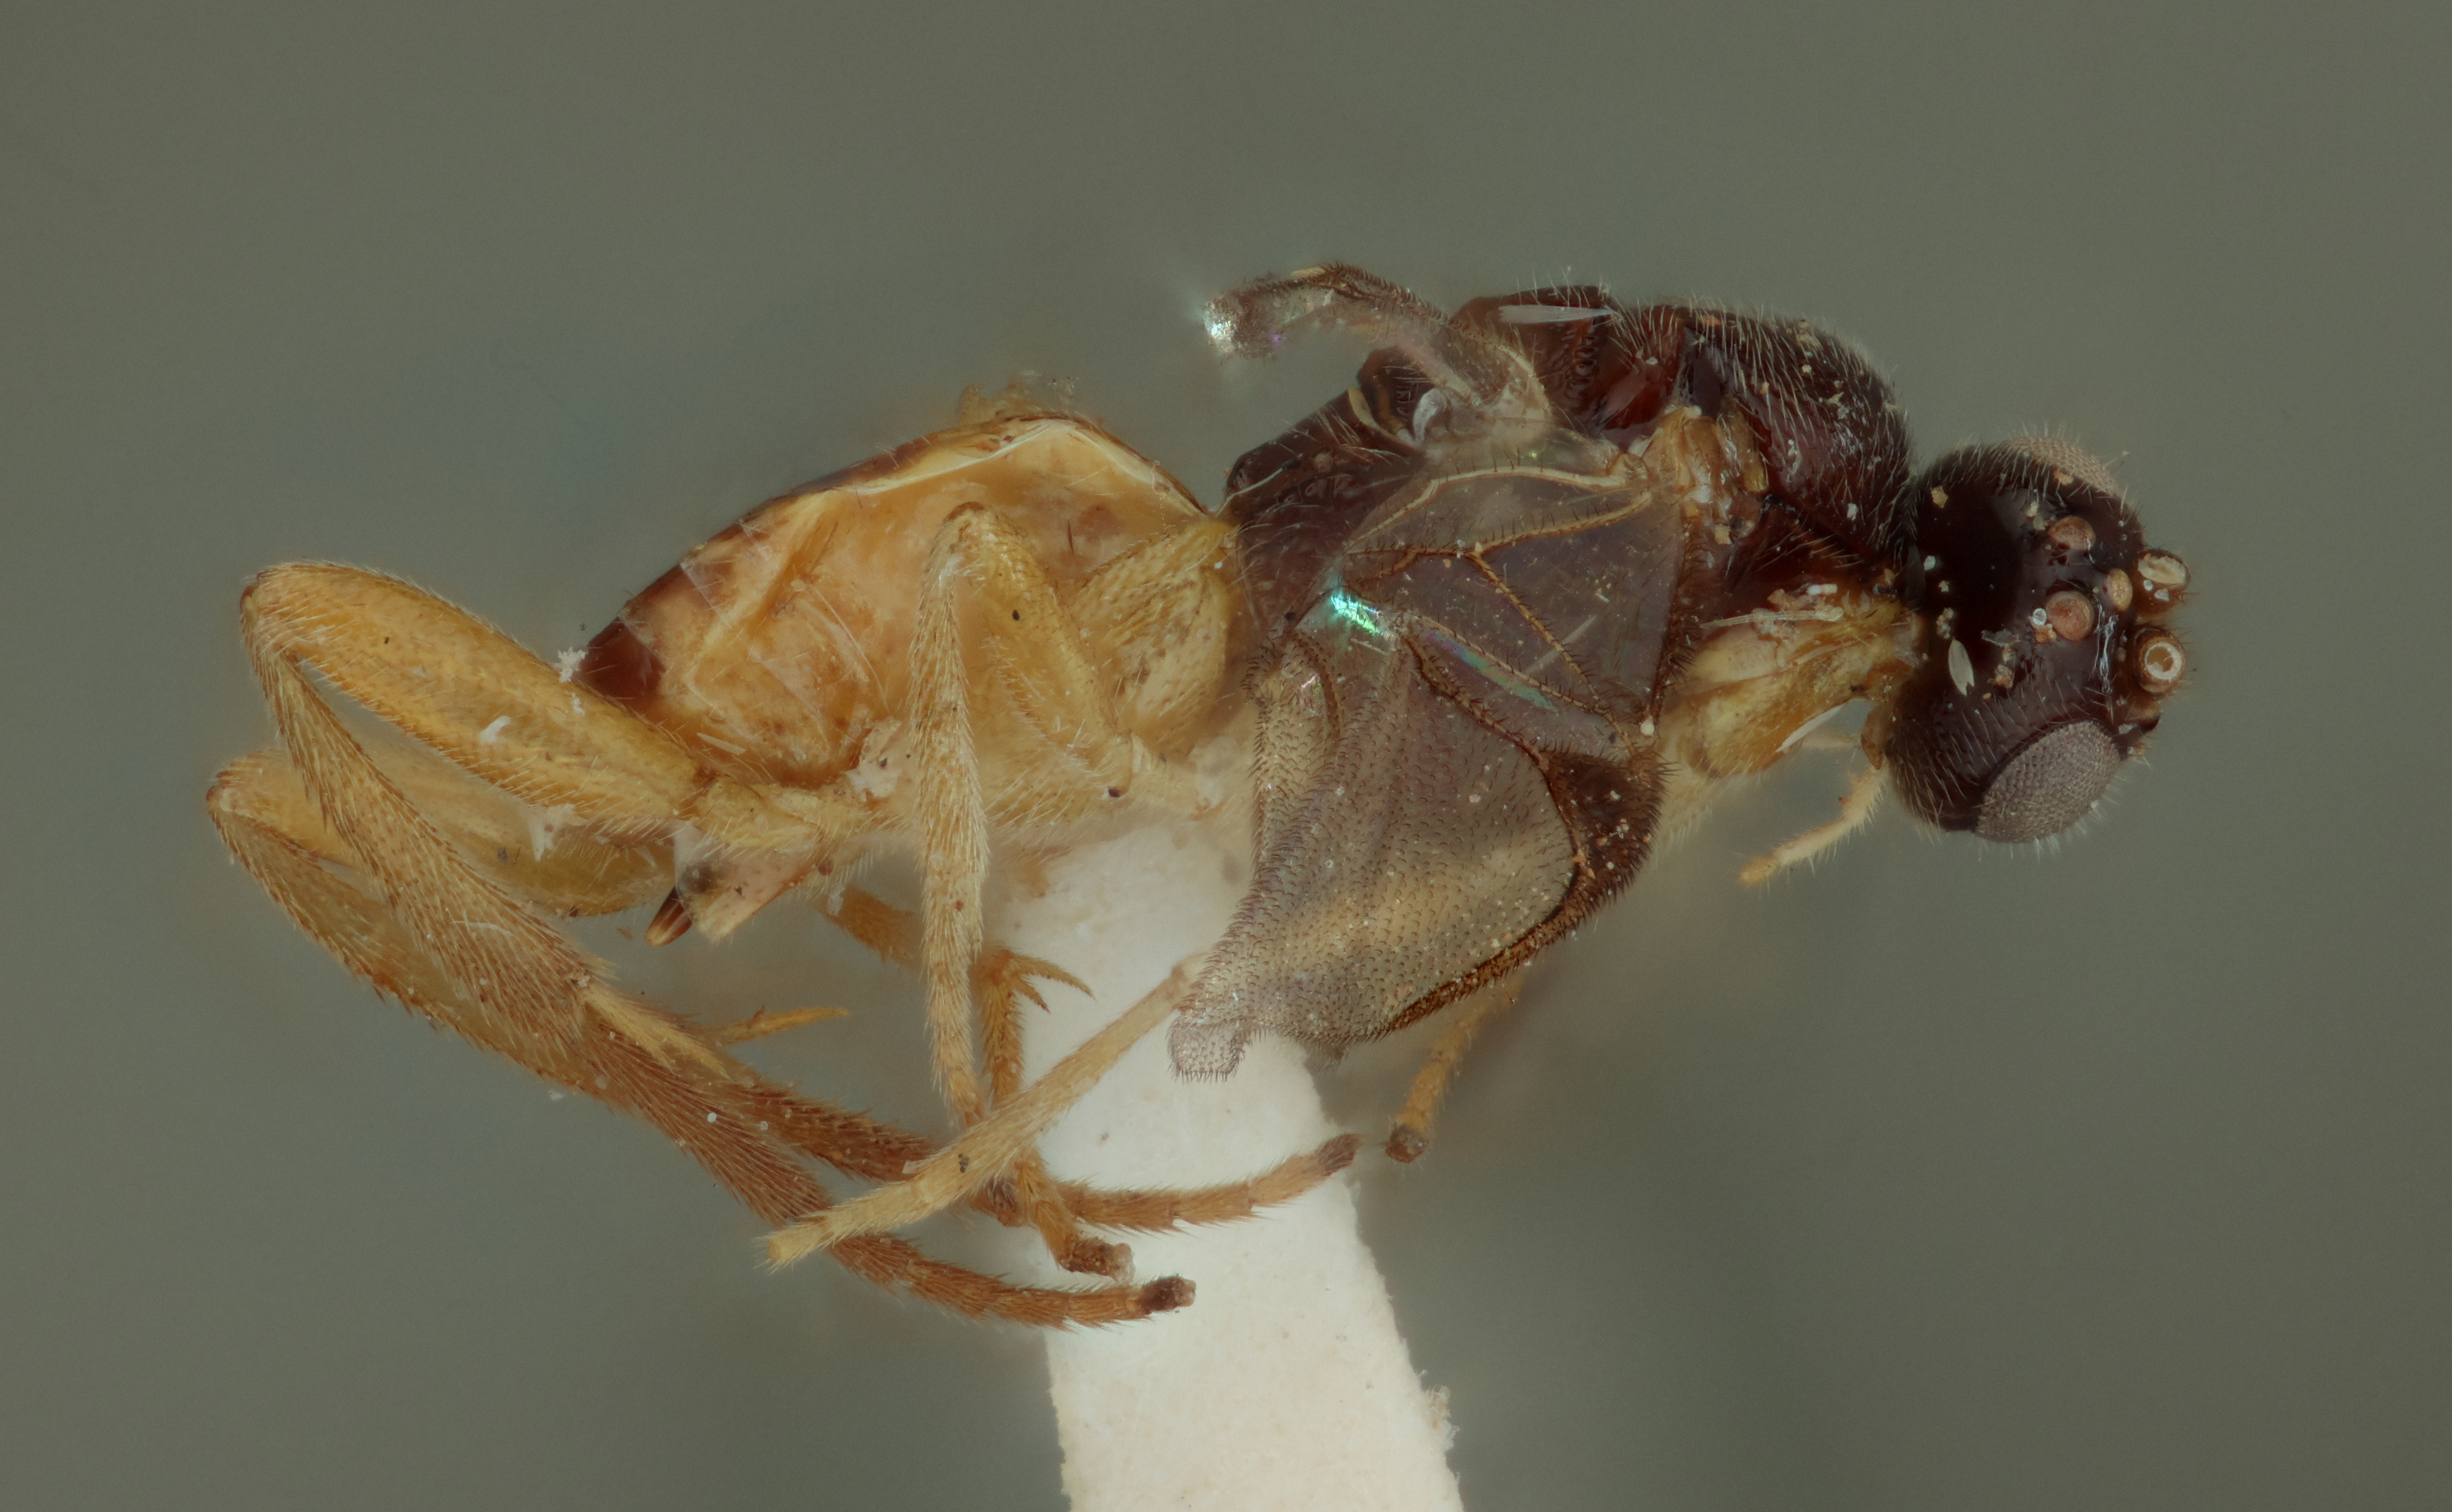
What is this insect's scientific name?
Apanteles pallidocinctus
